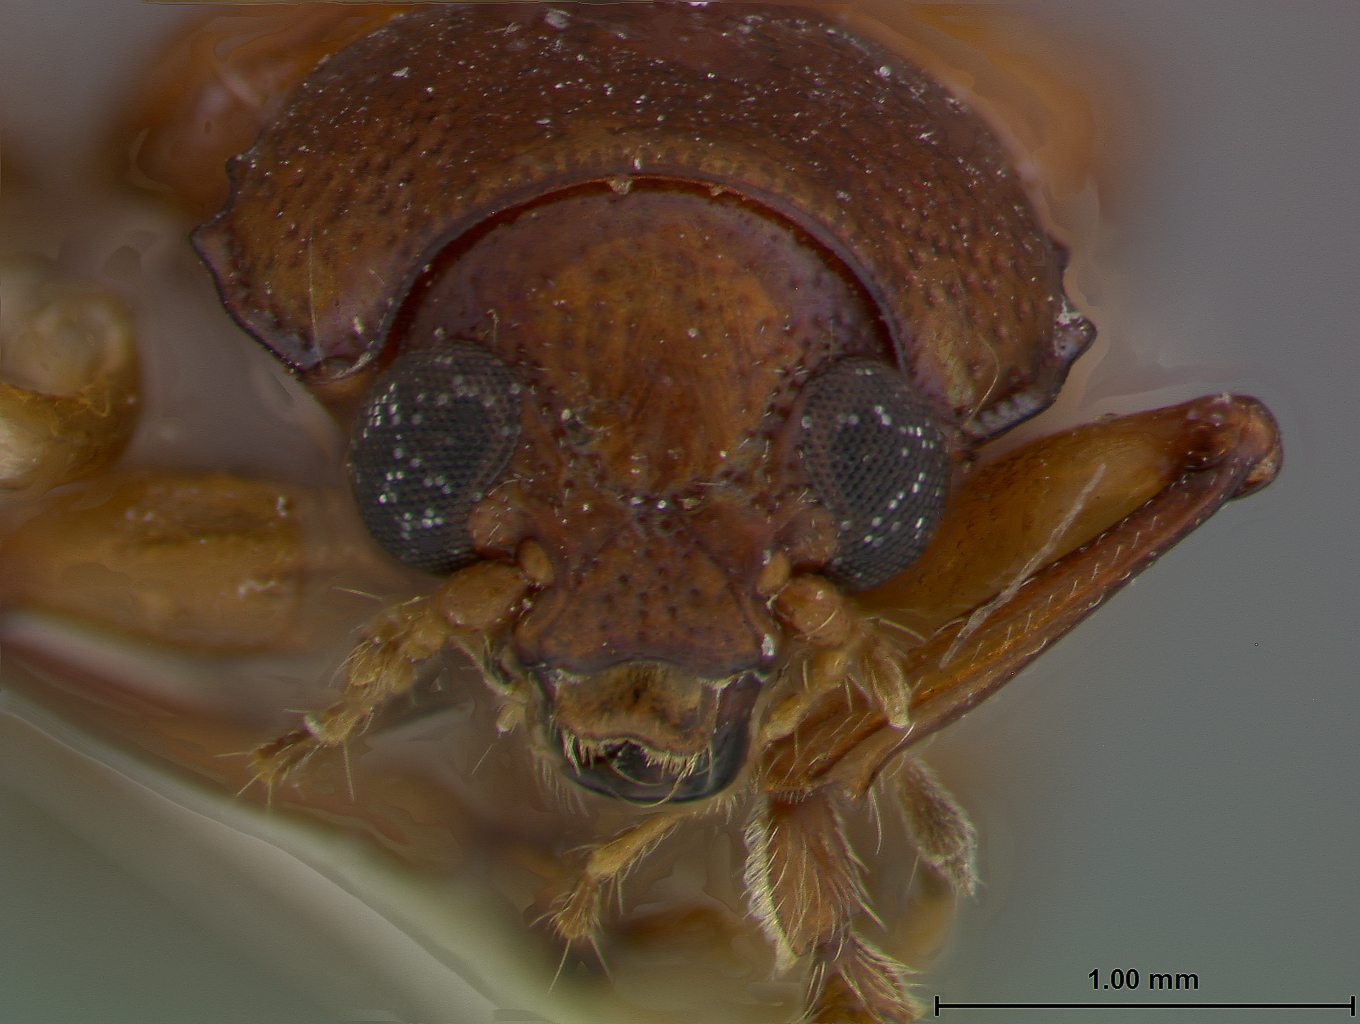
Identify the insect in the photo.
Colaspis grandicollis
